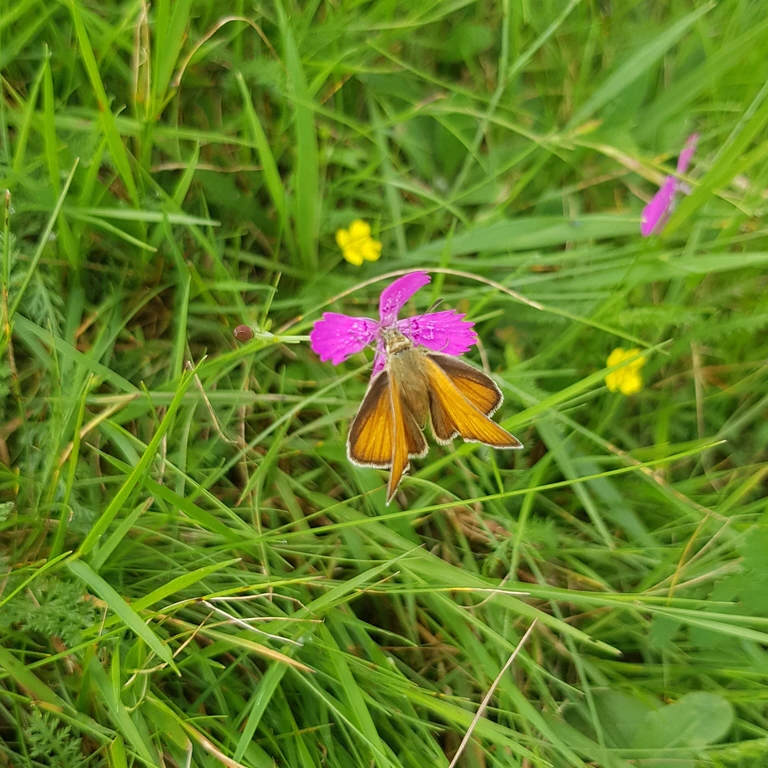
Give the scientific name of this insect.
Thymelicus lineola
